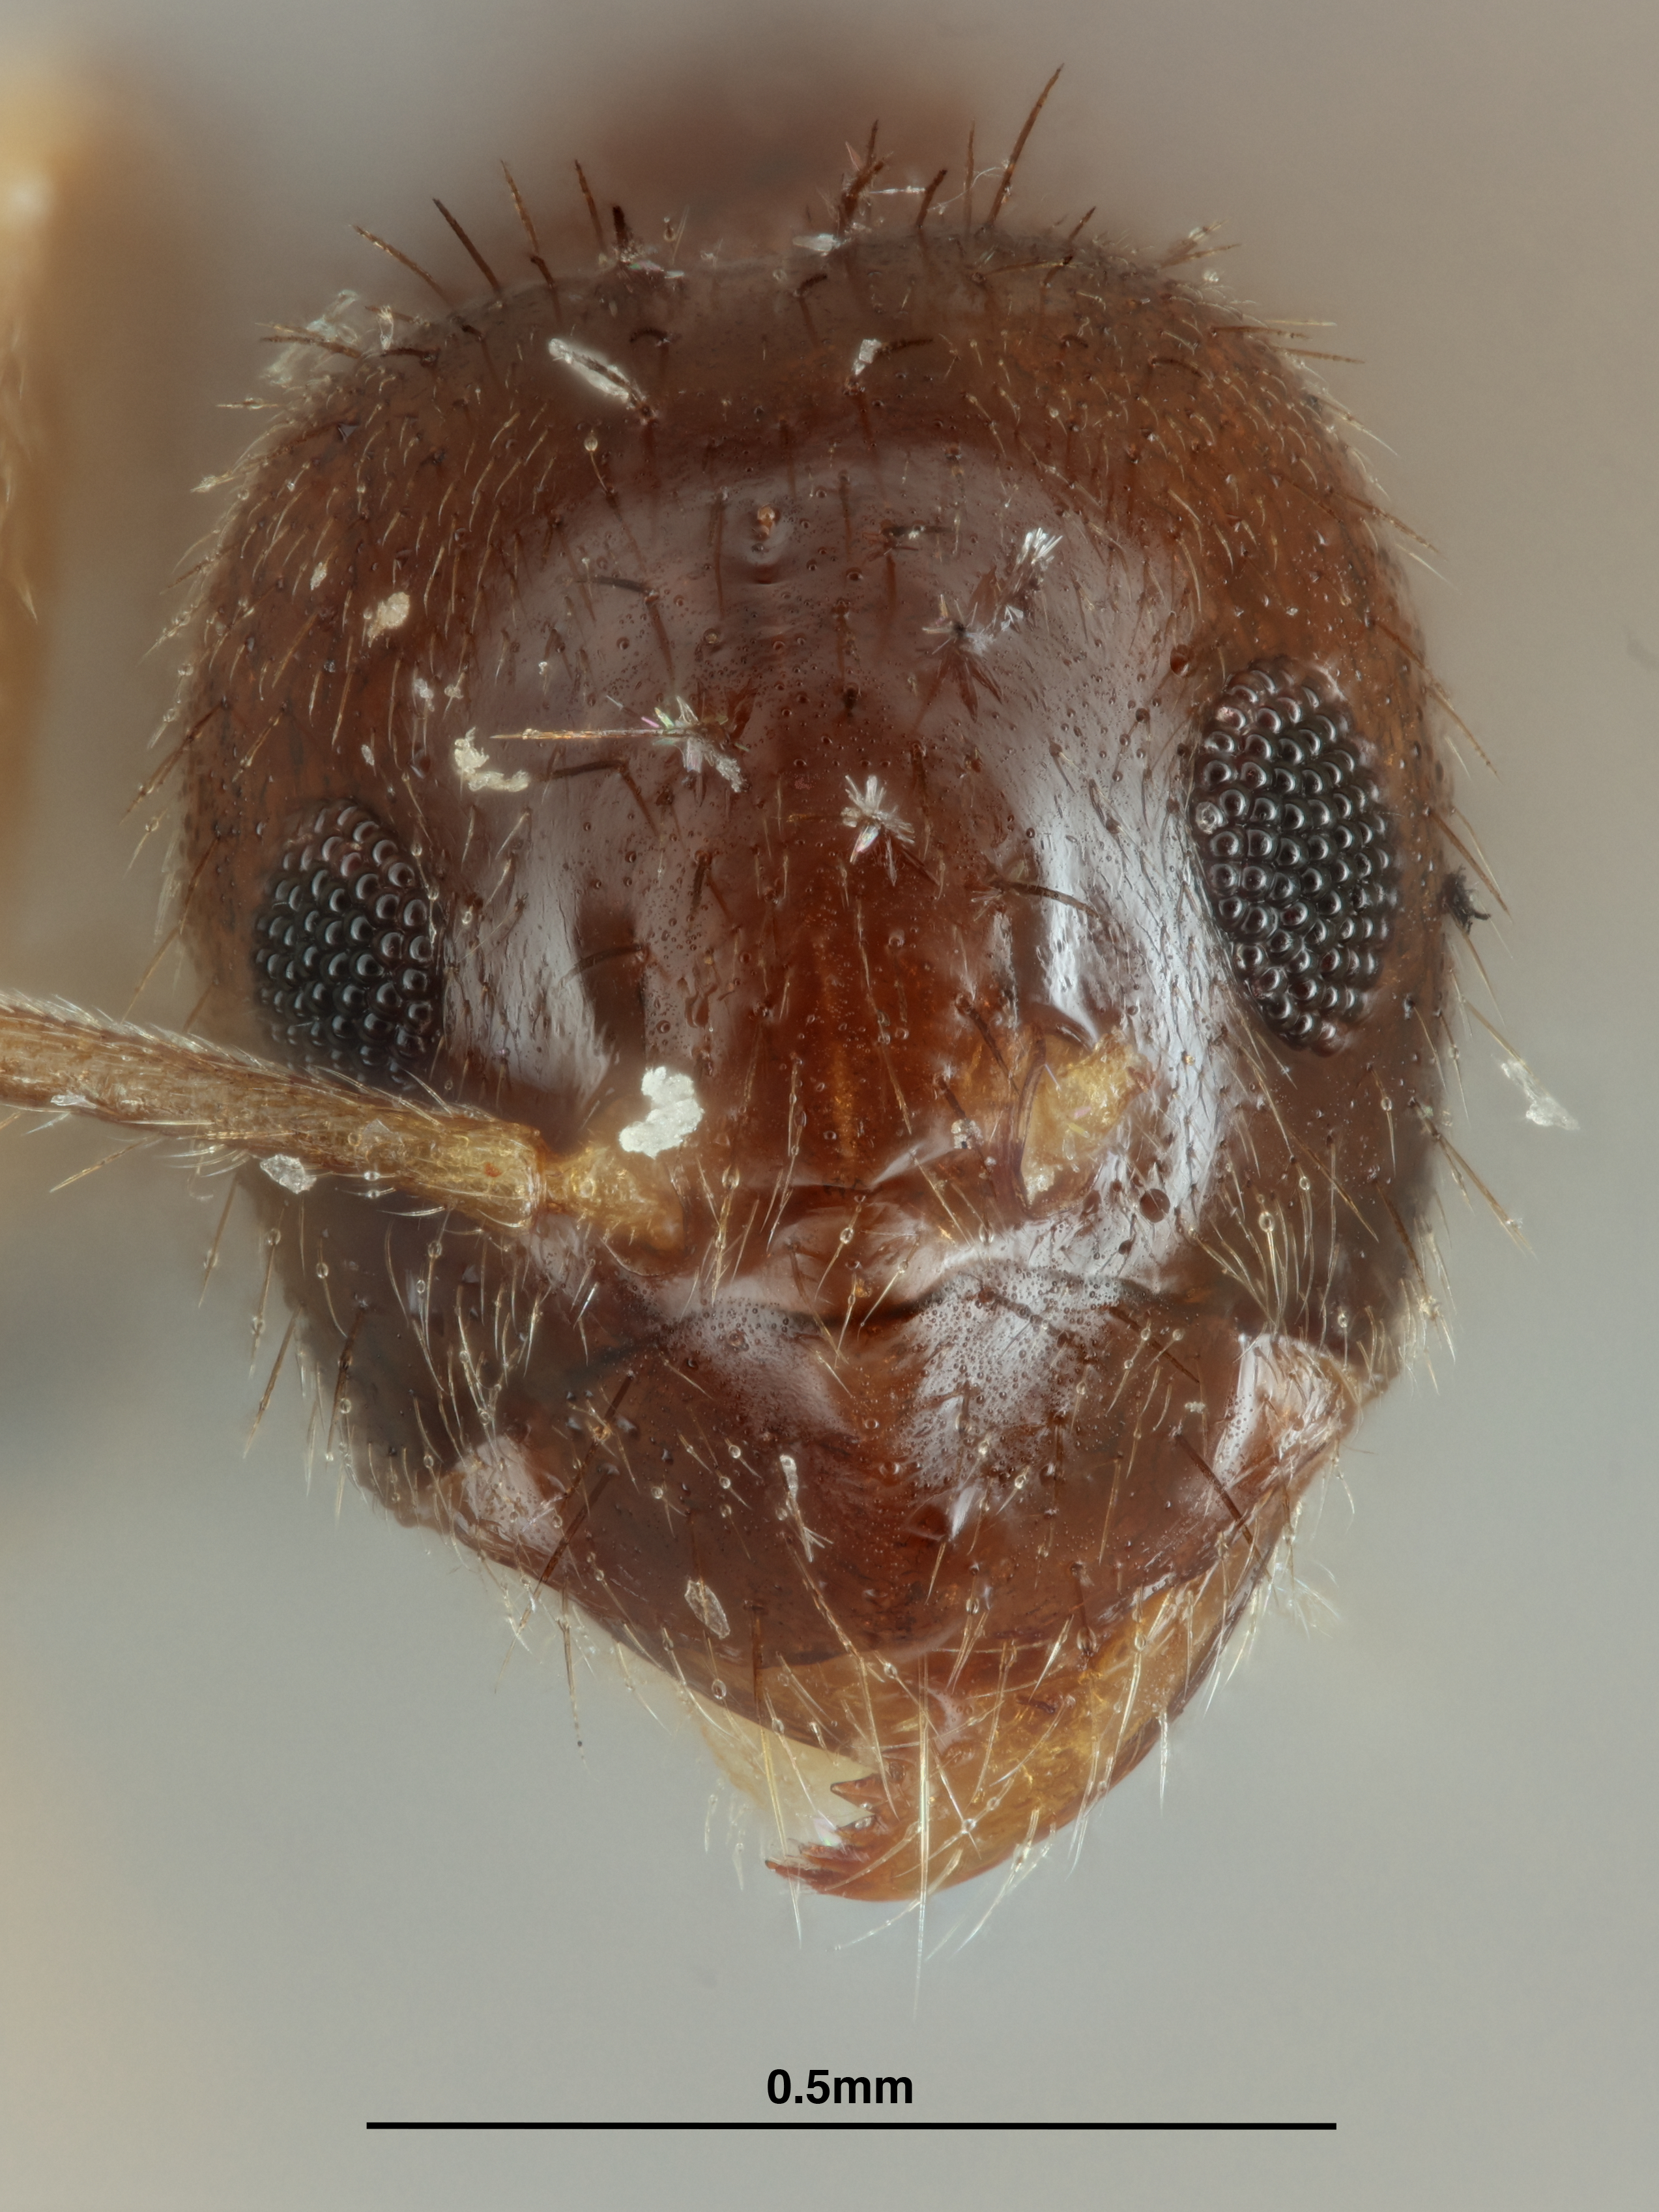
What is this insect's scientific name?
Nylanderia bibadia
